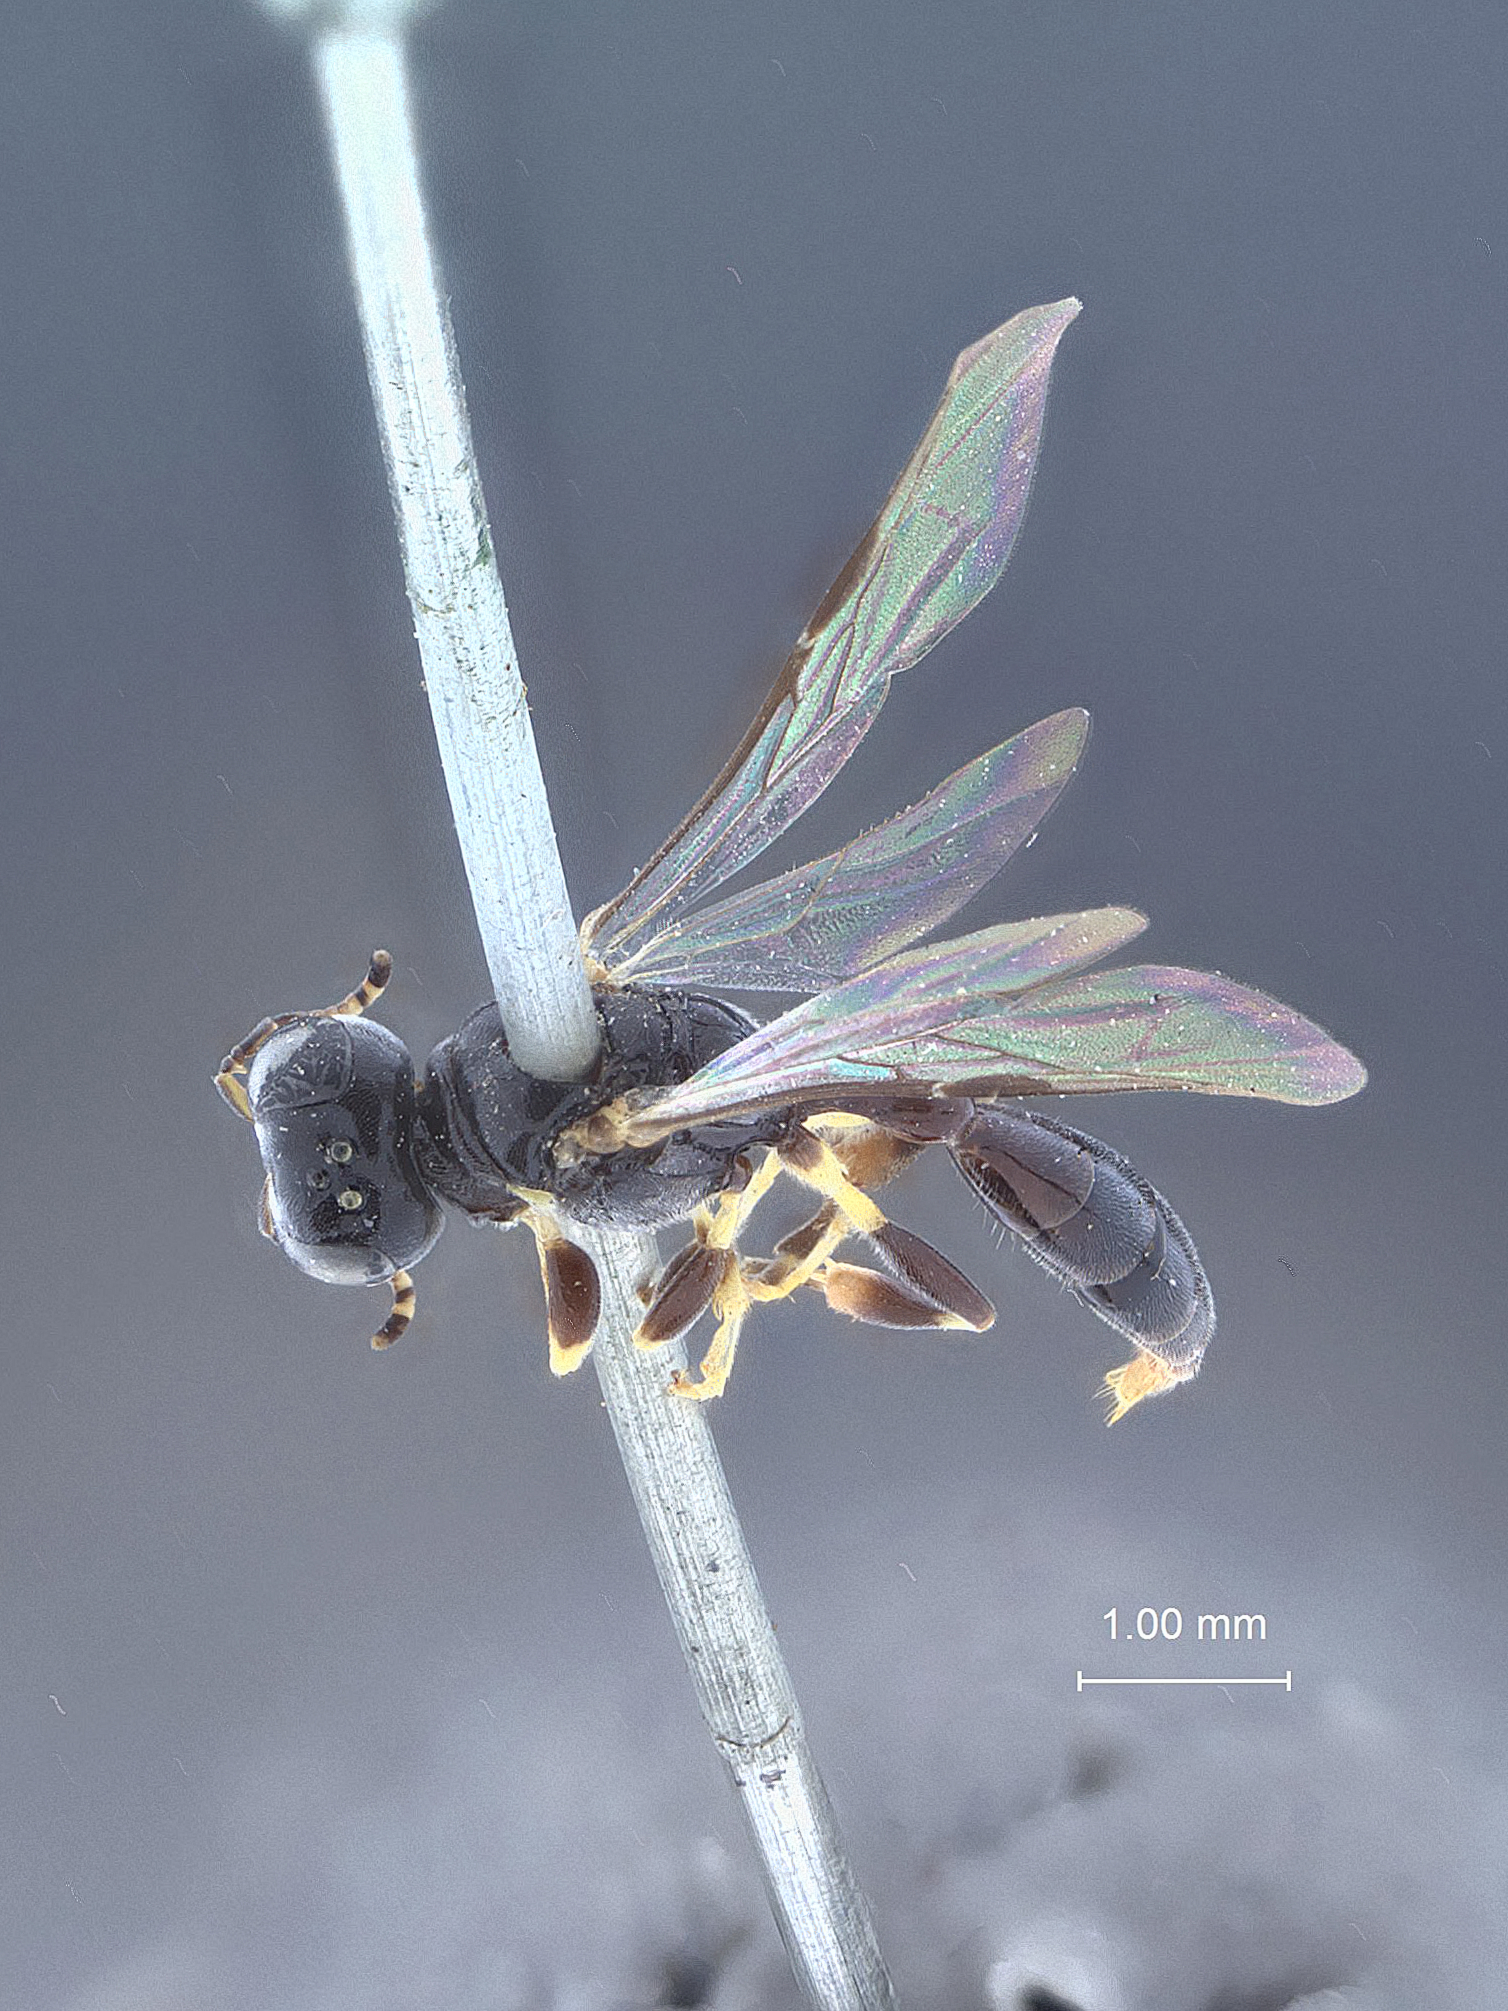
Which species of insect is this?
Rhopalum modestum
